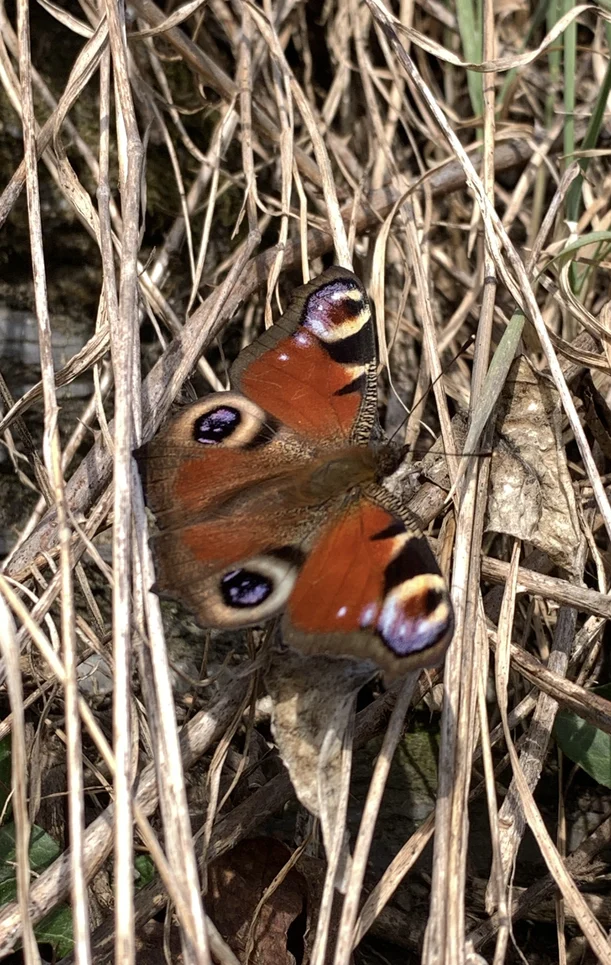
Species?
Aglais io
